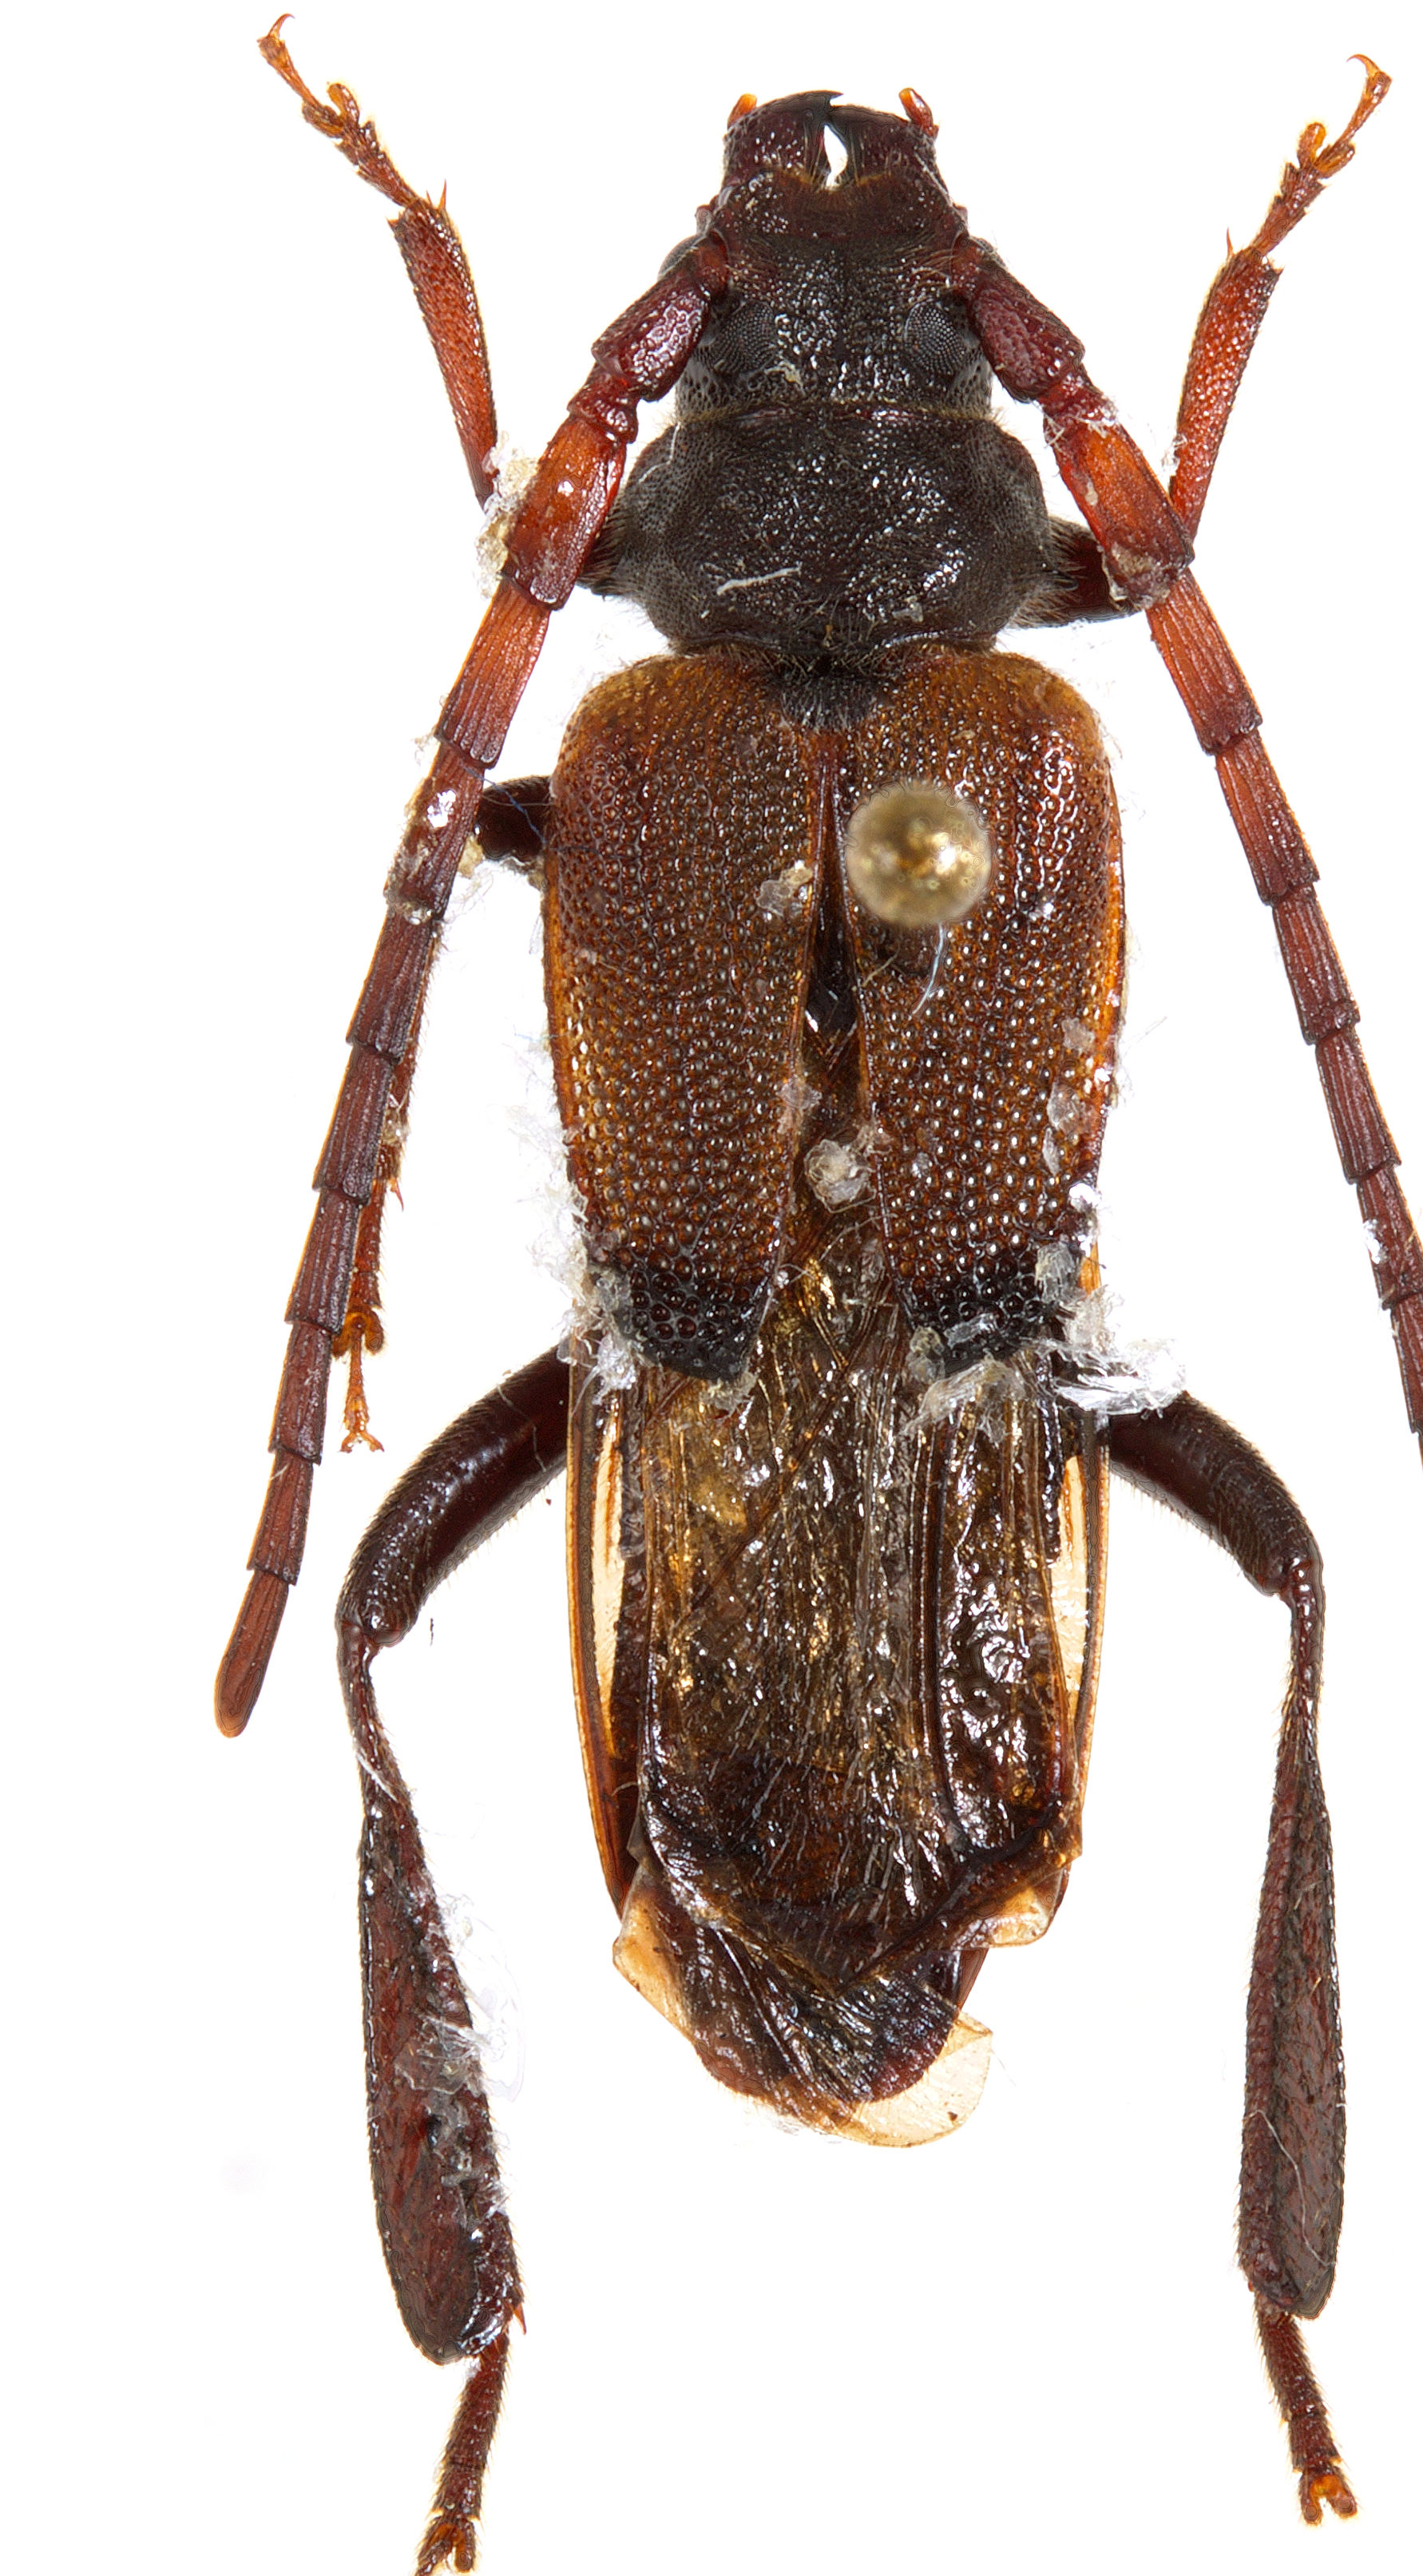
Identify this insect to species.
Psephactus remiger
